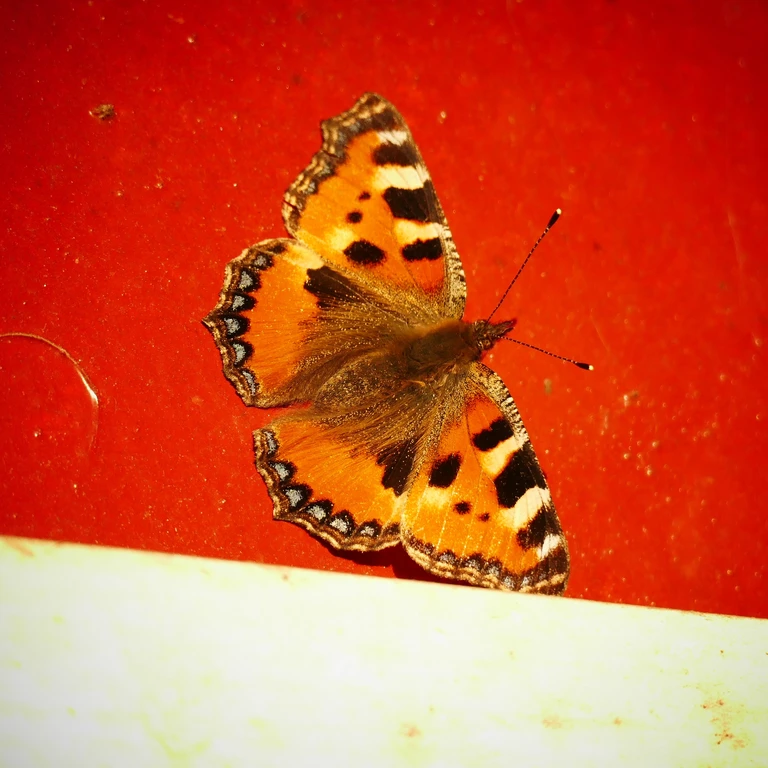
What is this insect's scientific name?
Aglais urticae
